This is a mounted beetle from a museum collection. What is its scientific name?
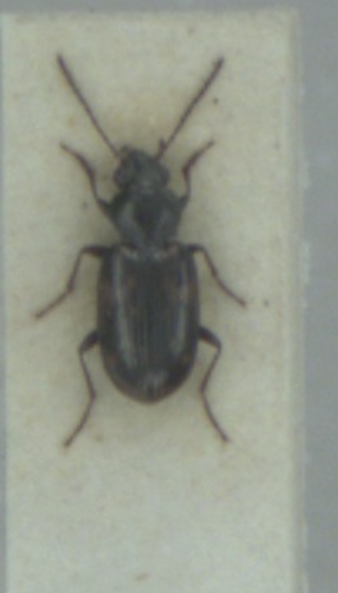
Bembidion varium
